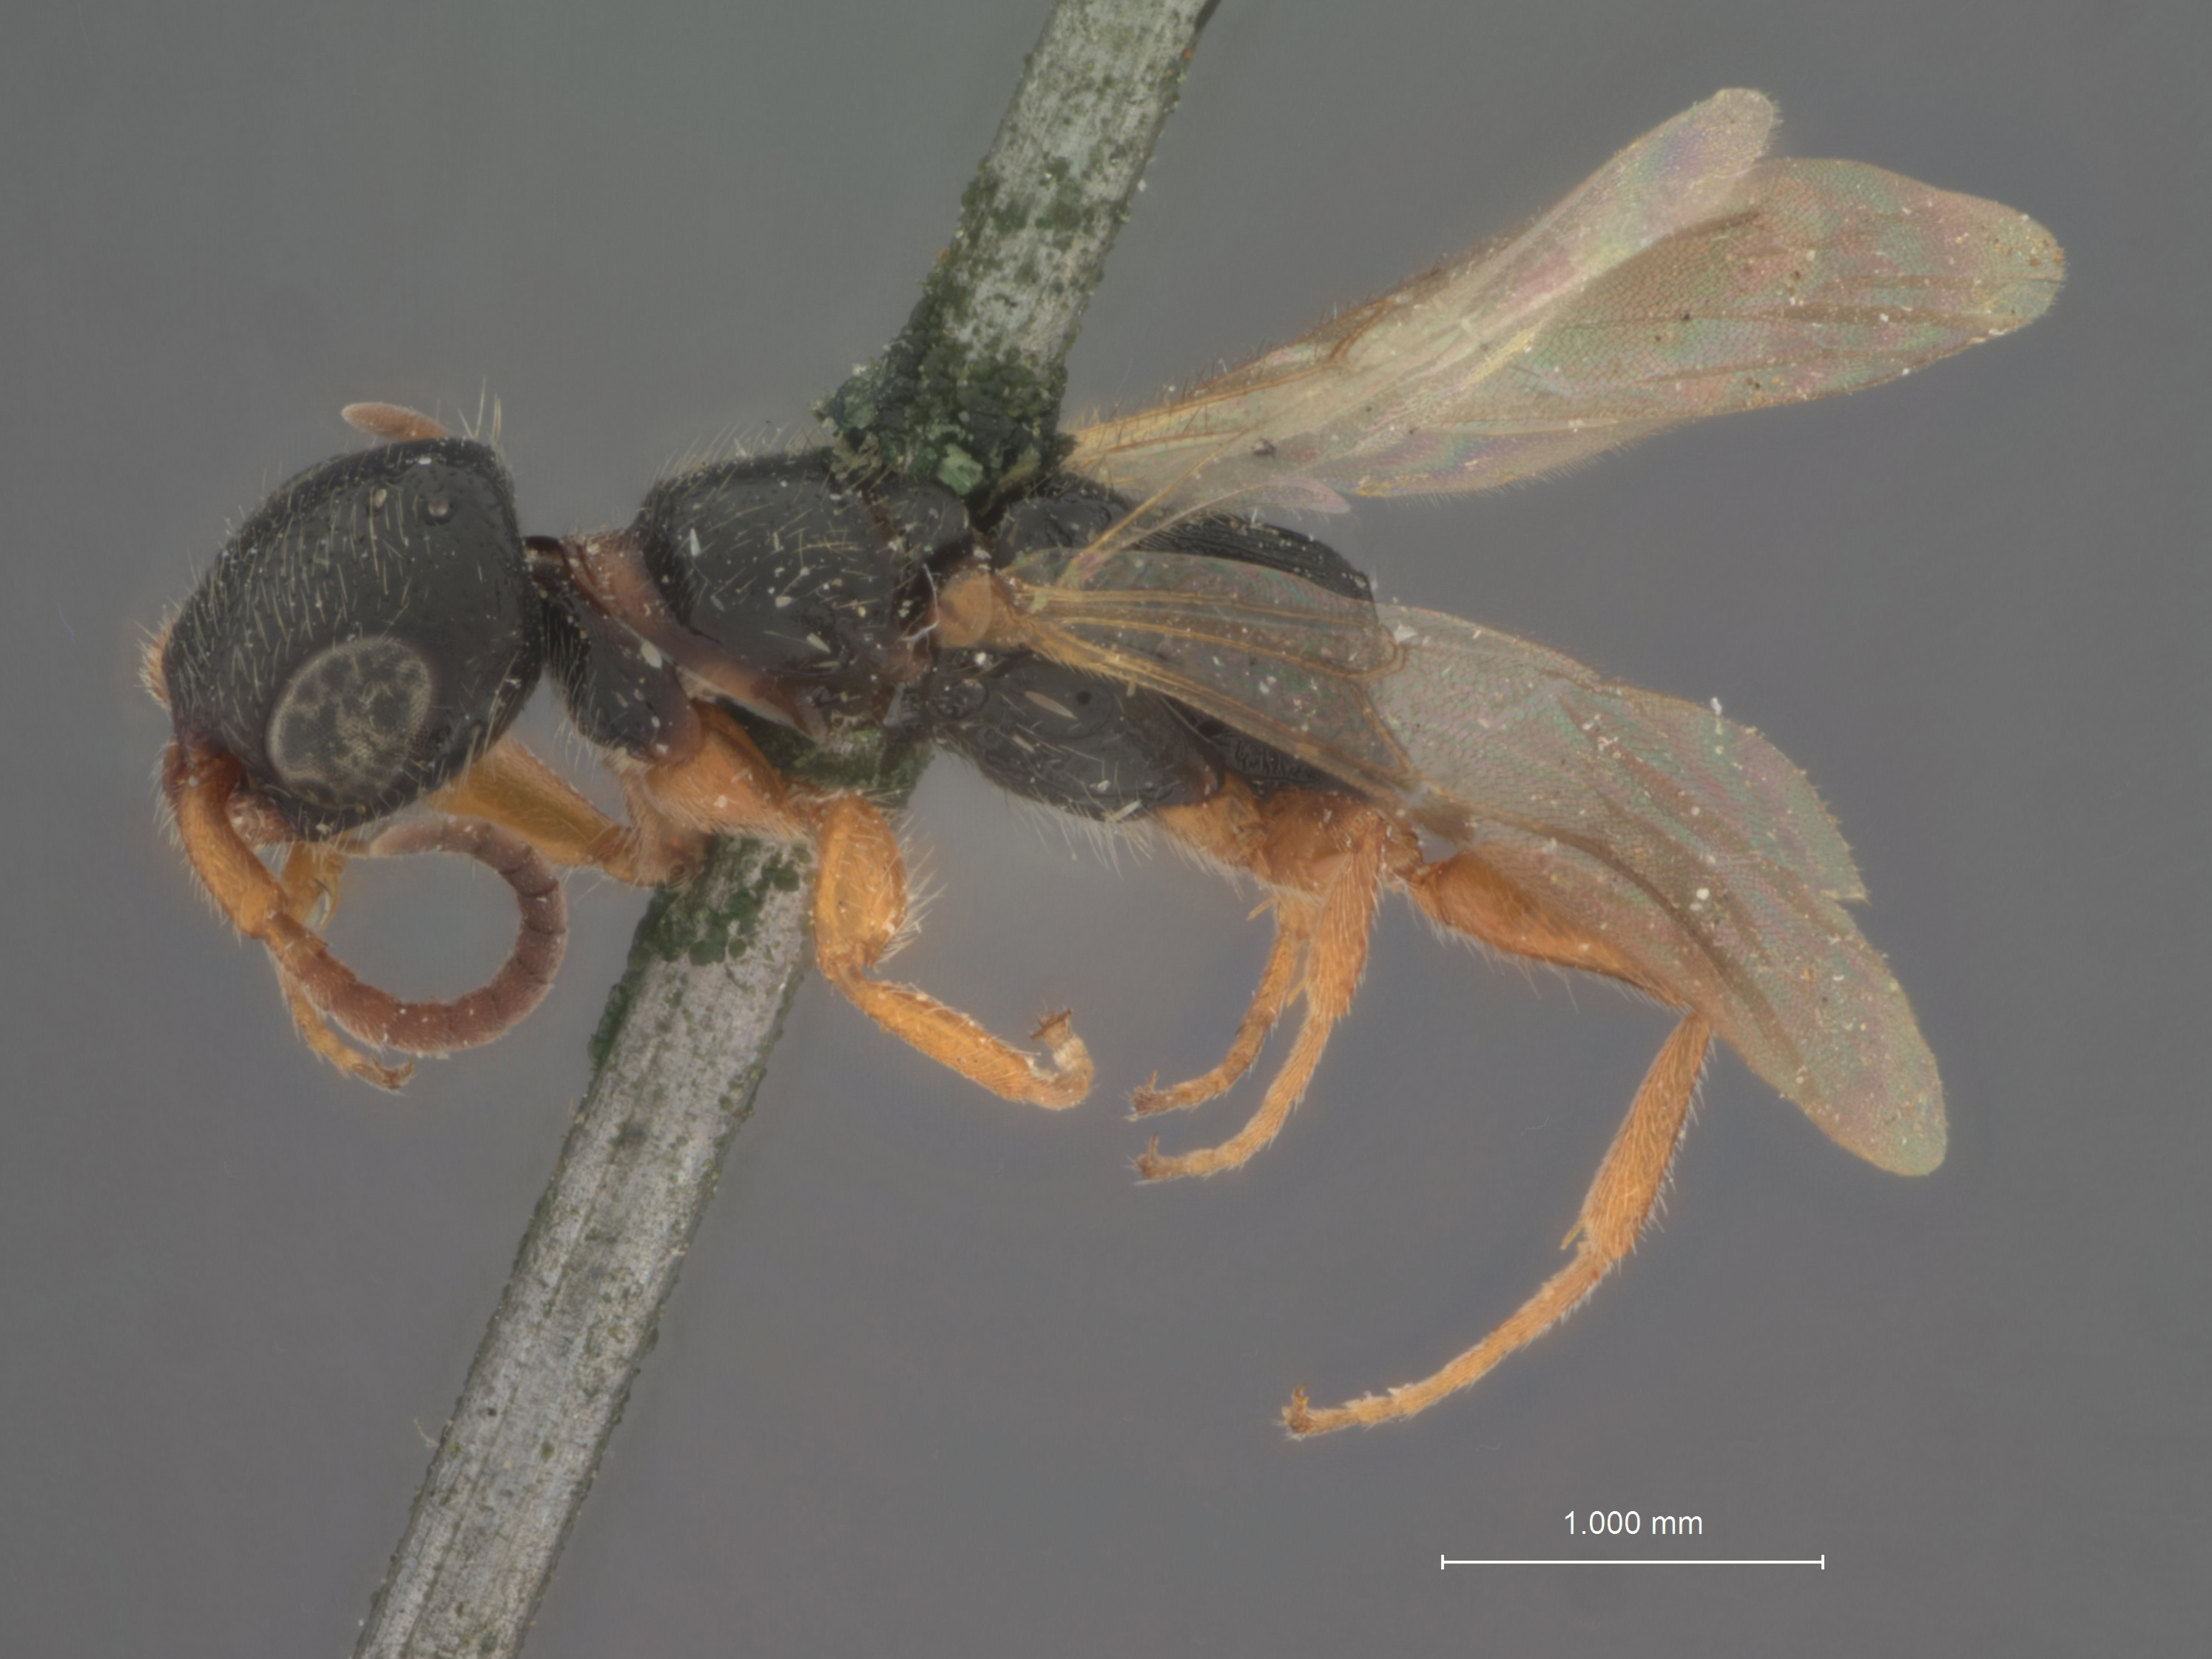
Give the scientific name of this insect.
Epyris columbianus
